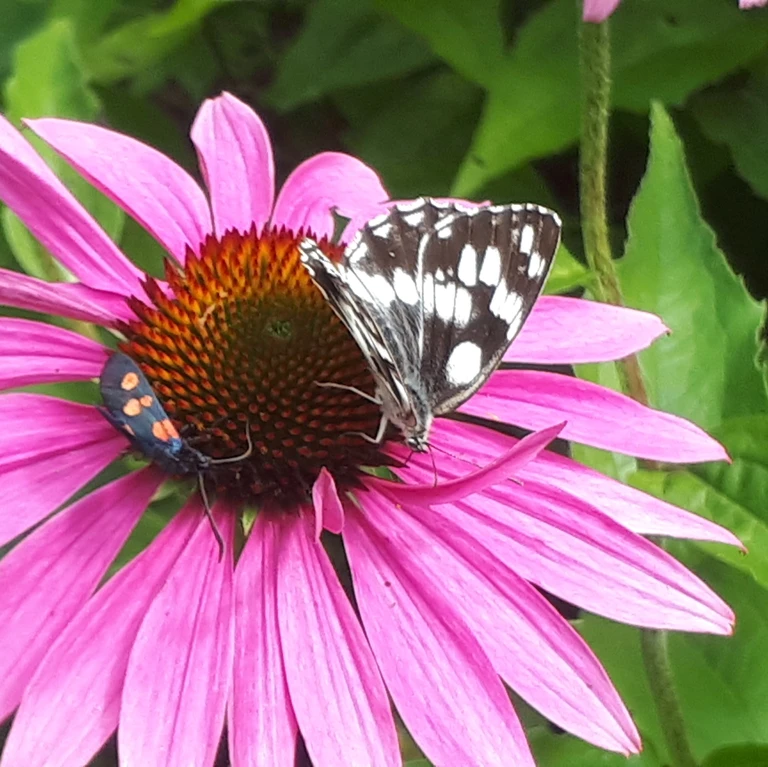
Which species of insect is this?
Melanargia galathea
